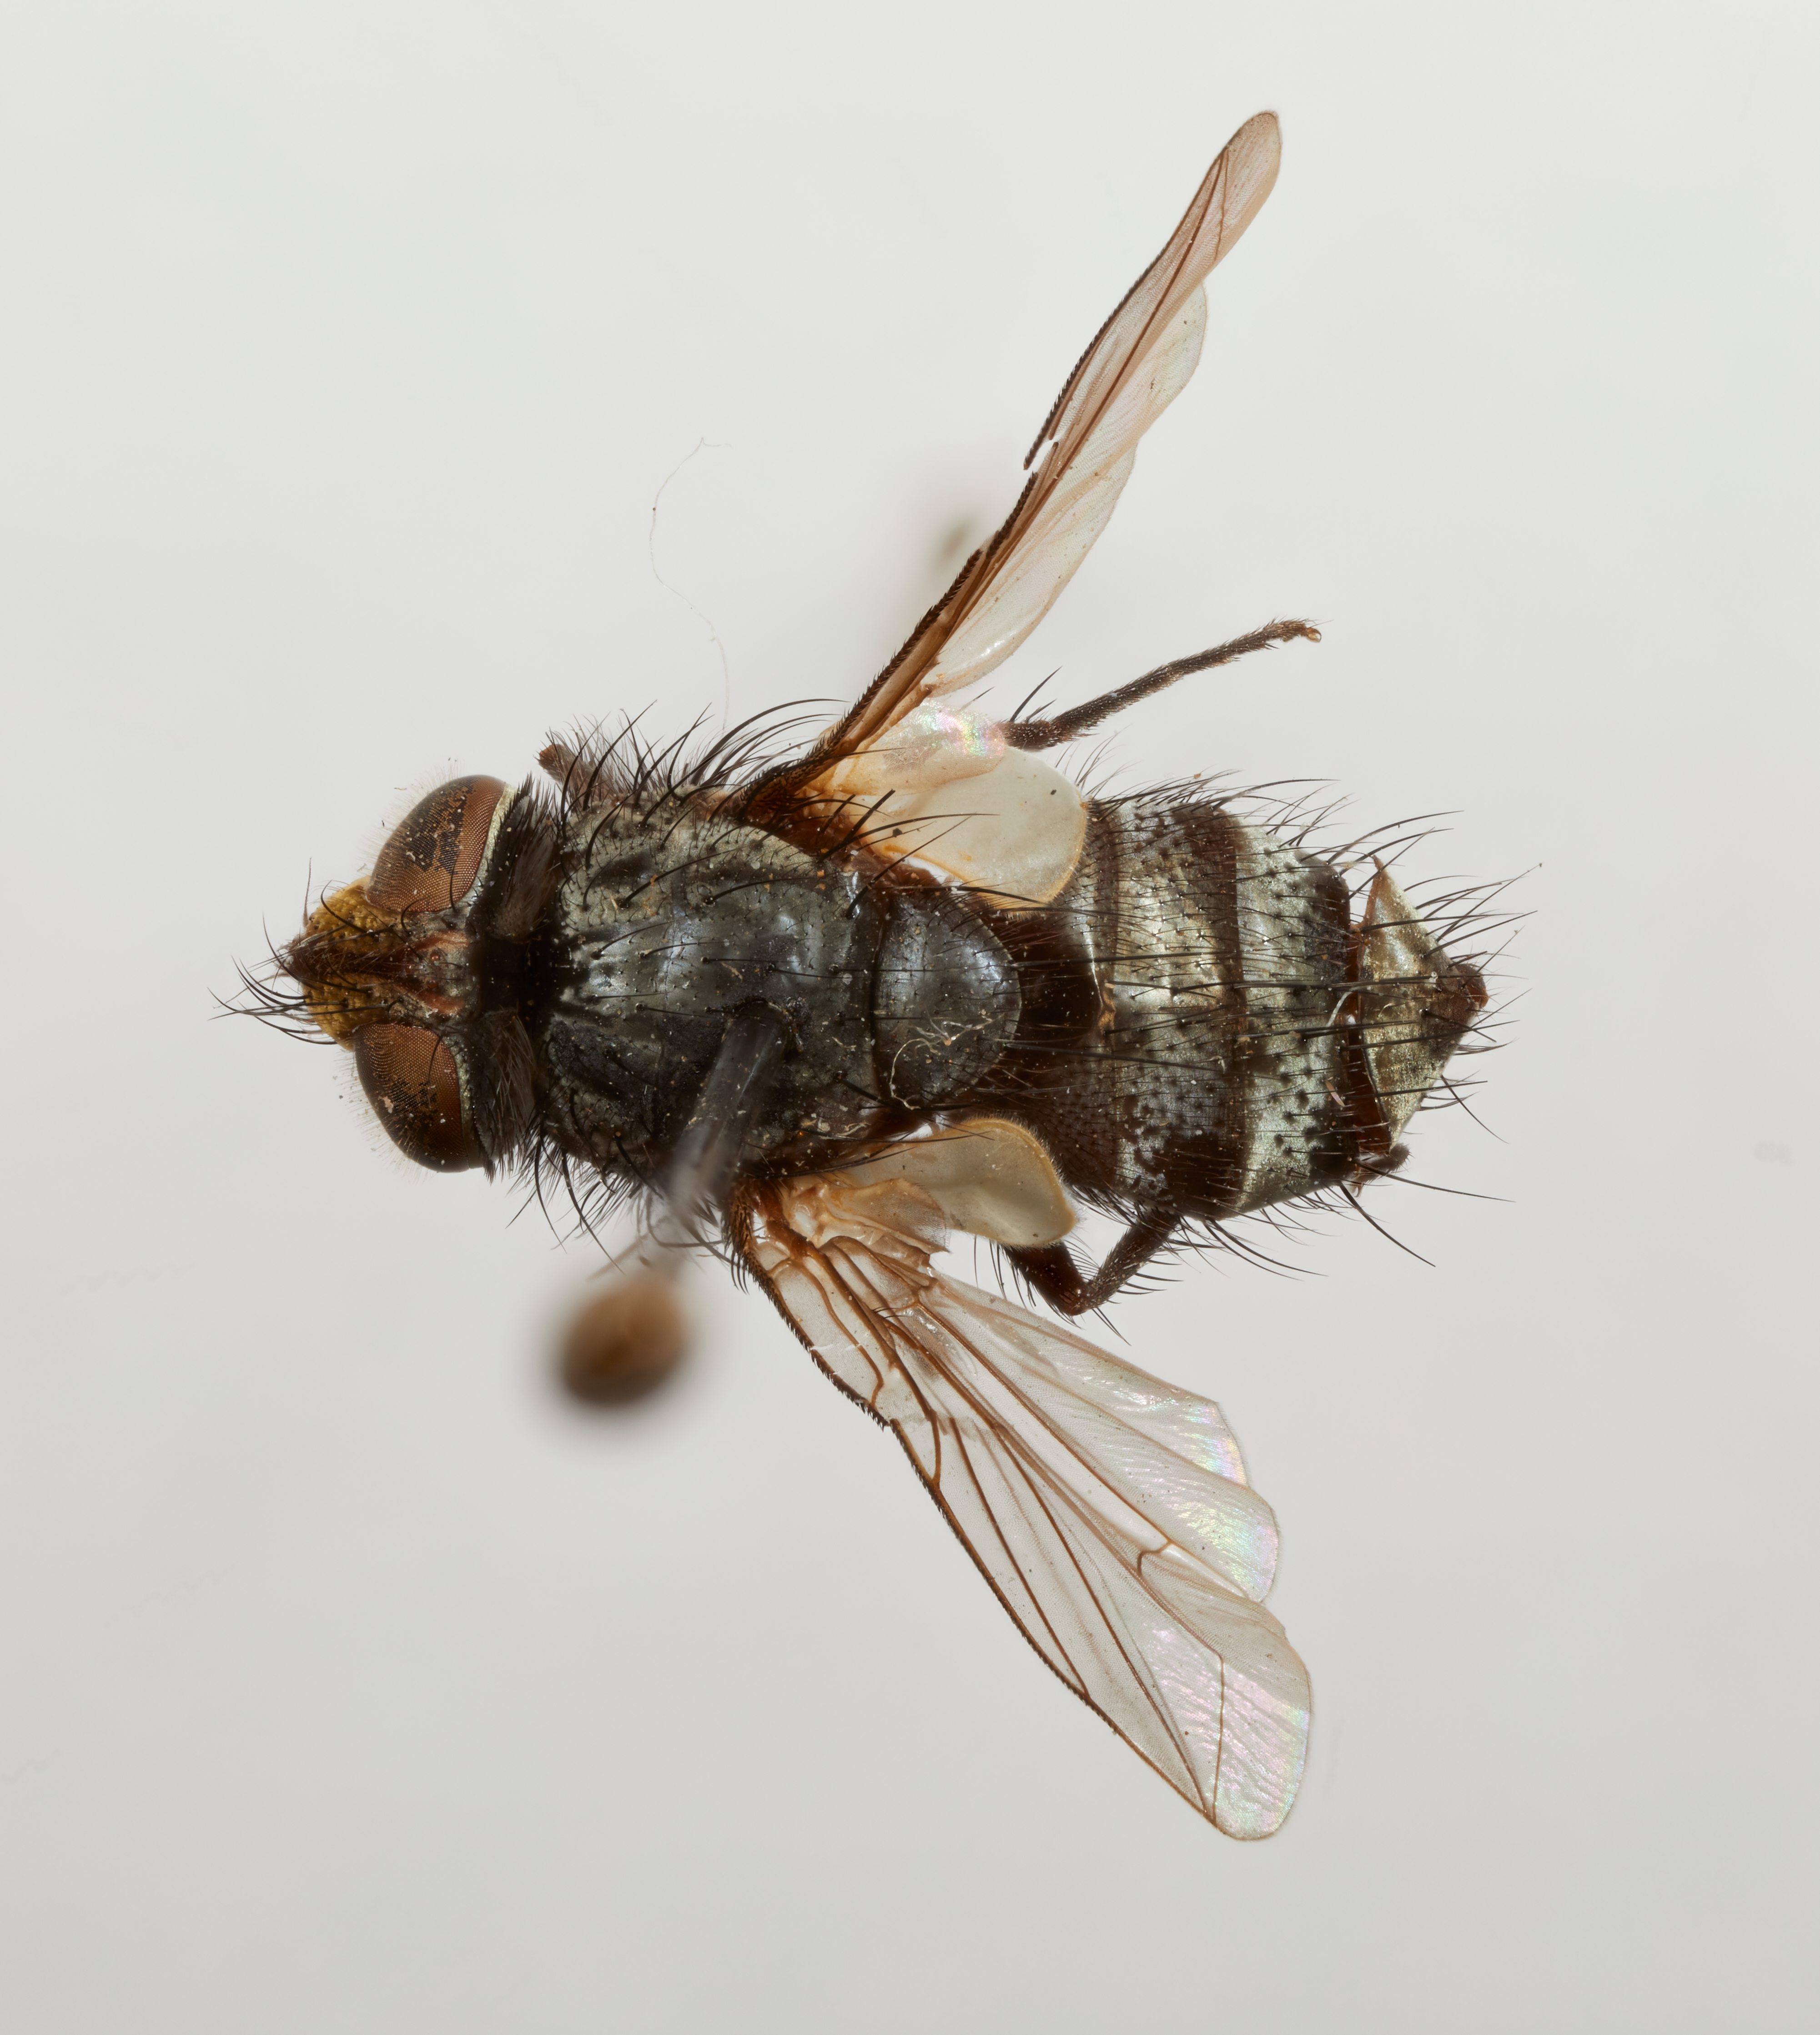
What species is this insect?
Phorocera levis
